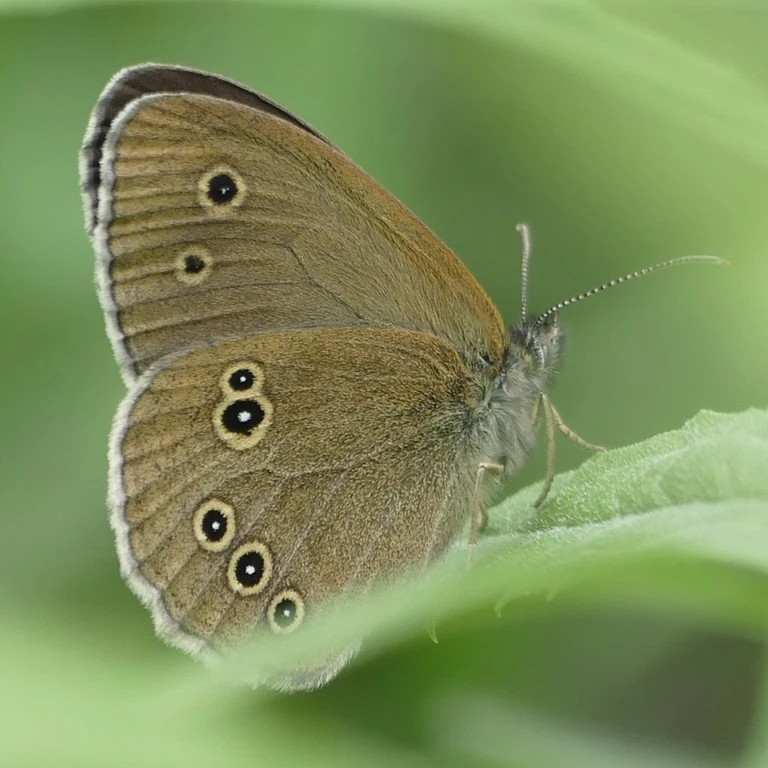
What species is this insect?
Aphantopus hyperantus
